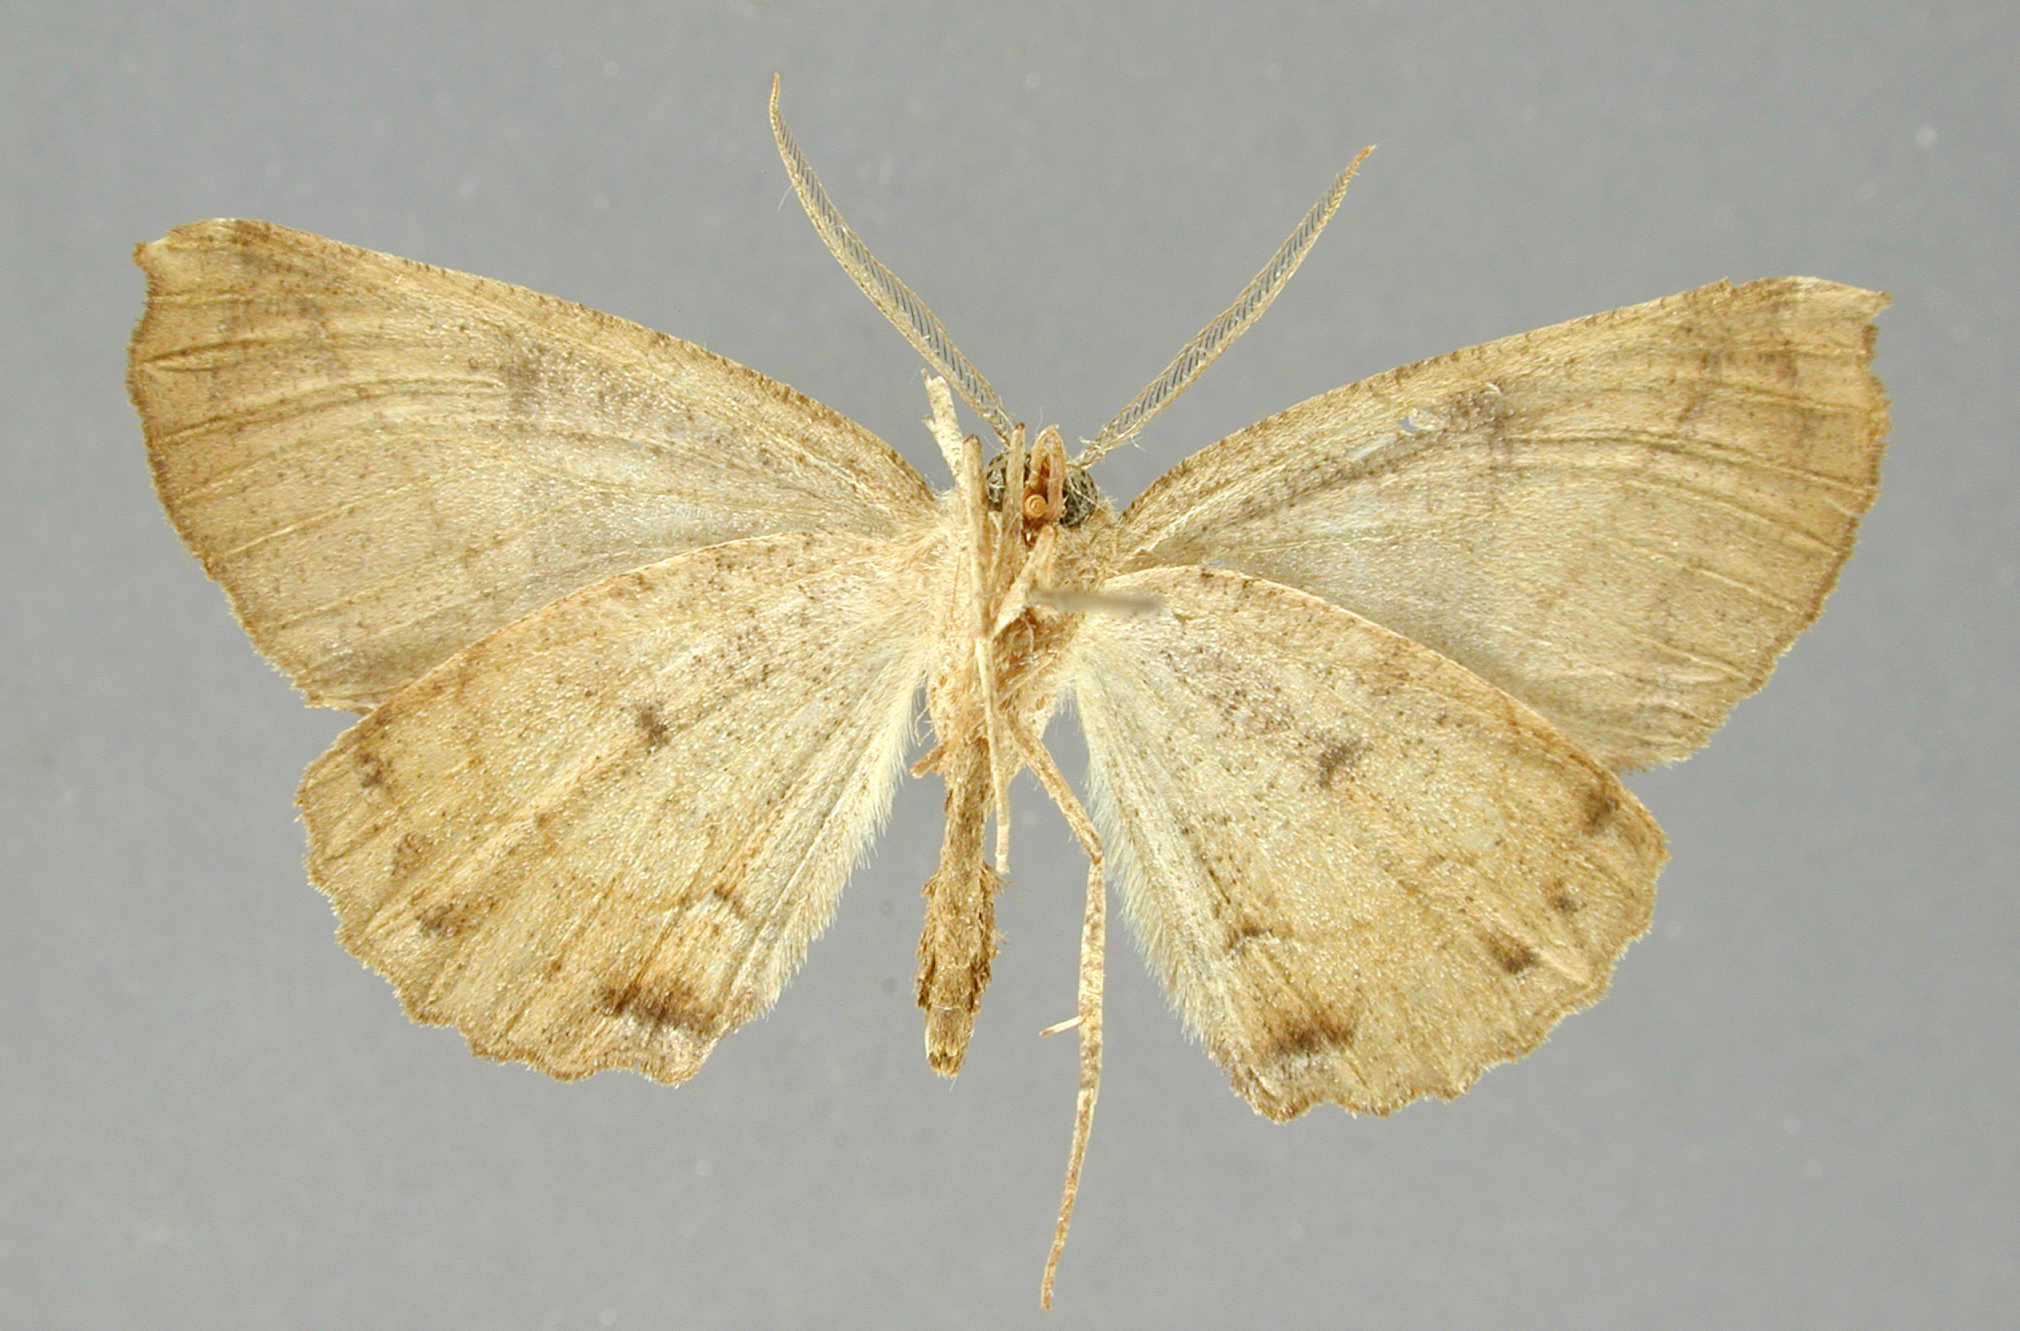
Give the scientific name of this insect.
Selenia mariaria
